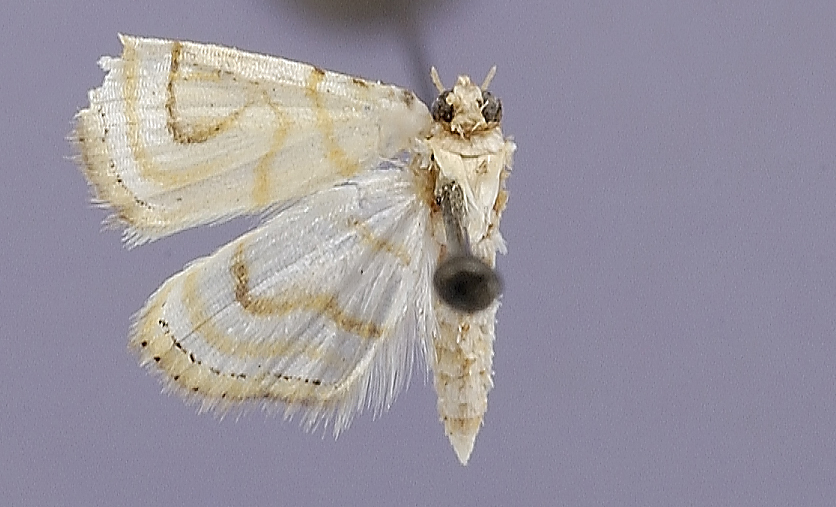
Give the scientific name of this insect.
Neurophyseta ursmaralis
